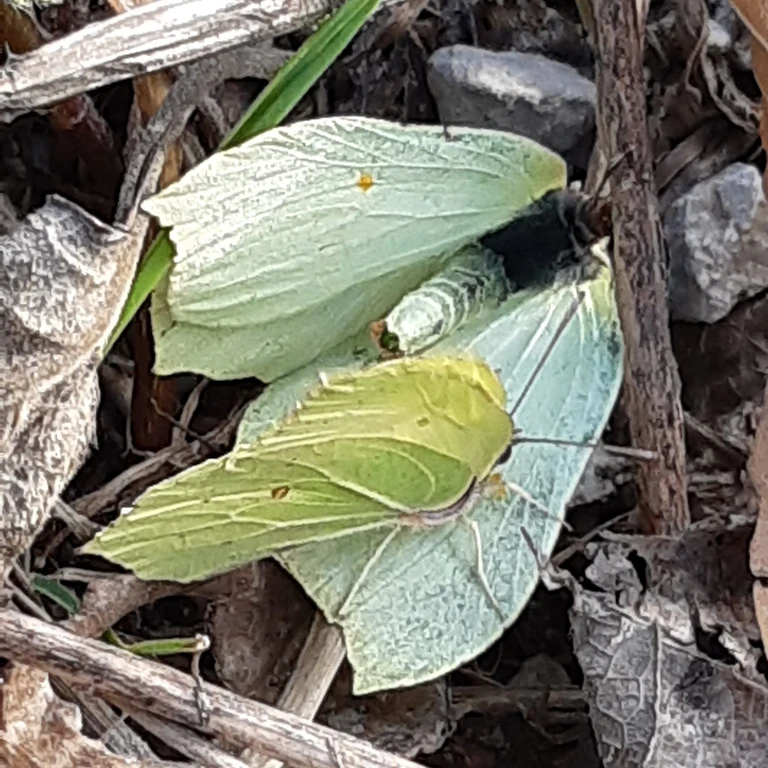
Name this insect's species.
Gonepteryx rhamni
